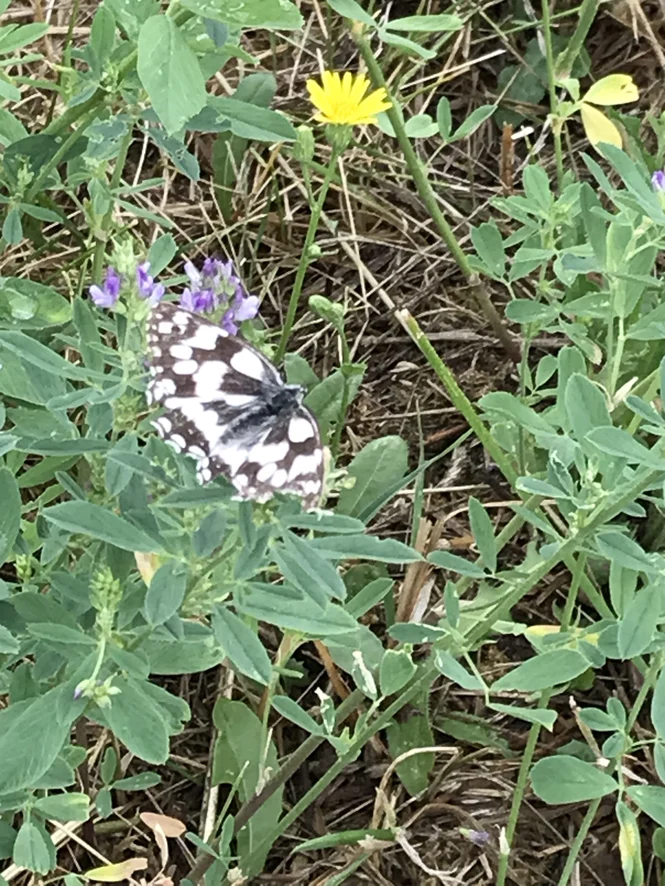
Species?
Melanargia galathea
